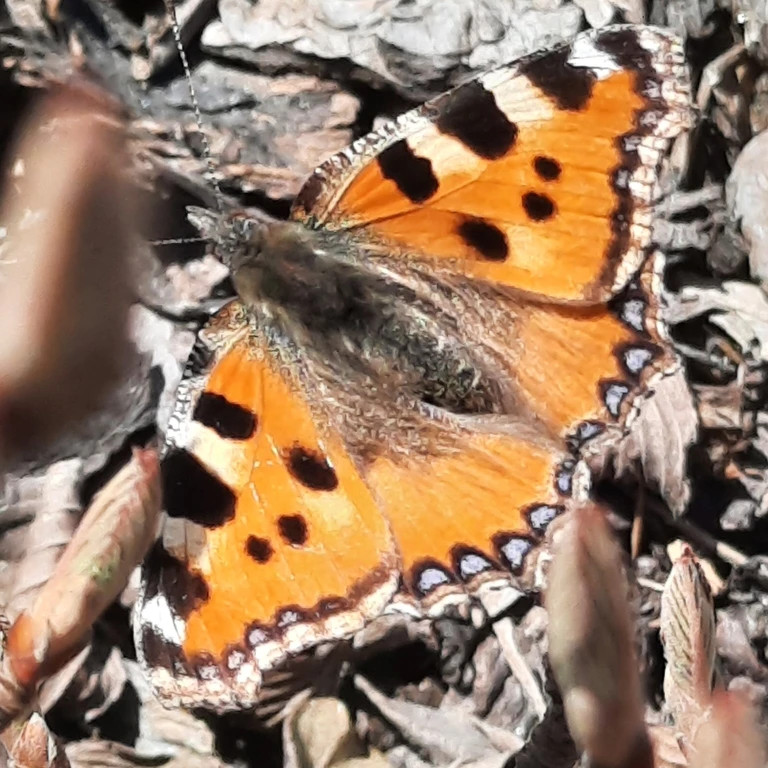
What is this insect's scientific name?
Aglais urticae
